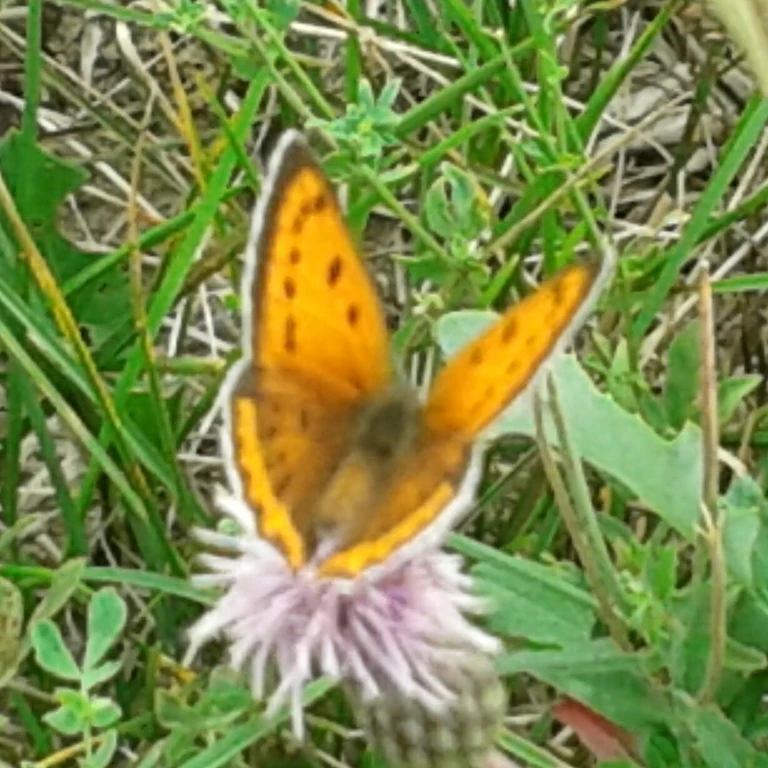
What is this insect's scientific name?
Lycaena dispar
